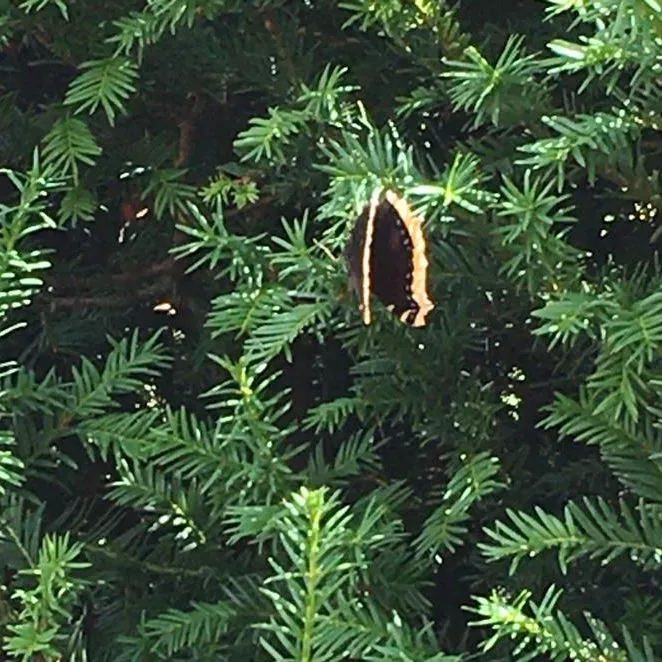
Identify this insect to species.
Nymphalis antiopa
